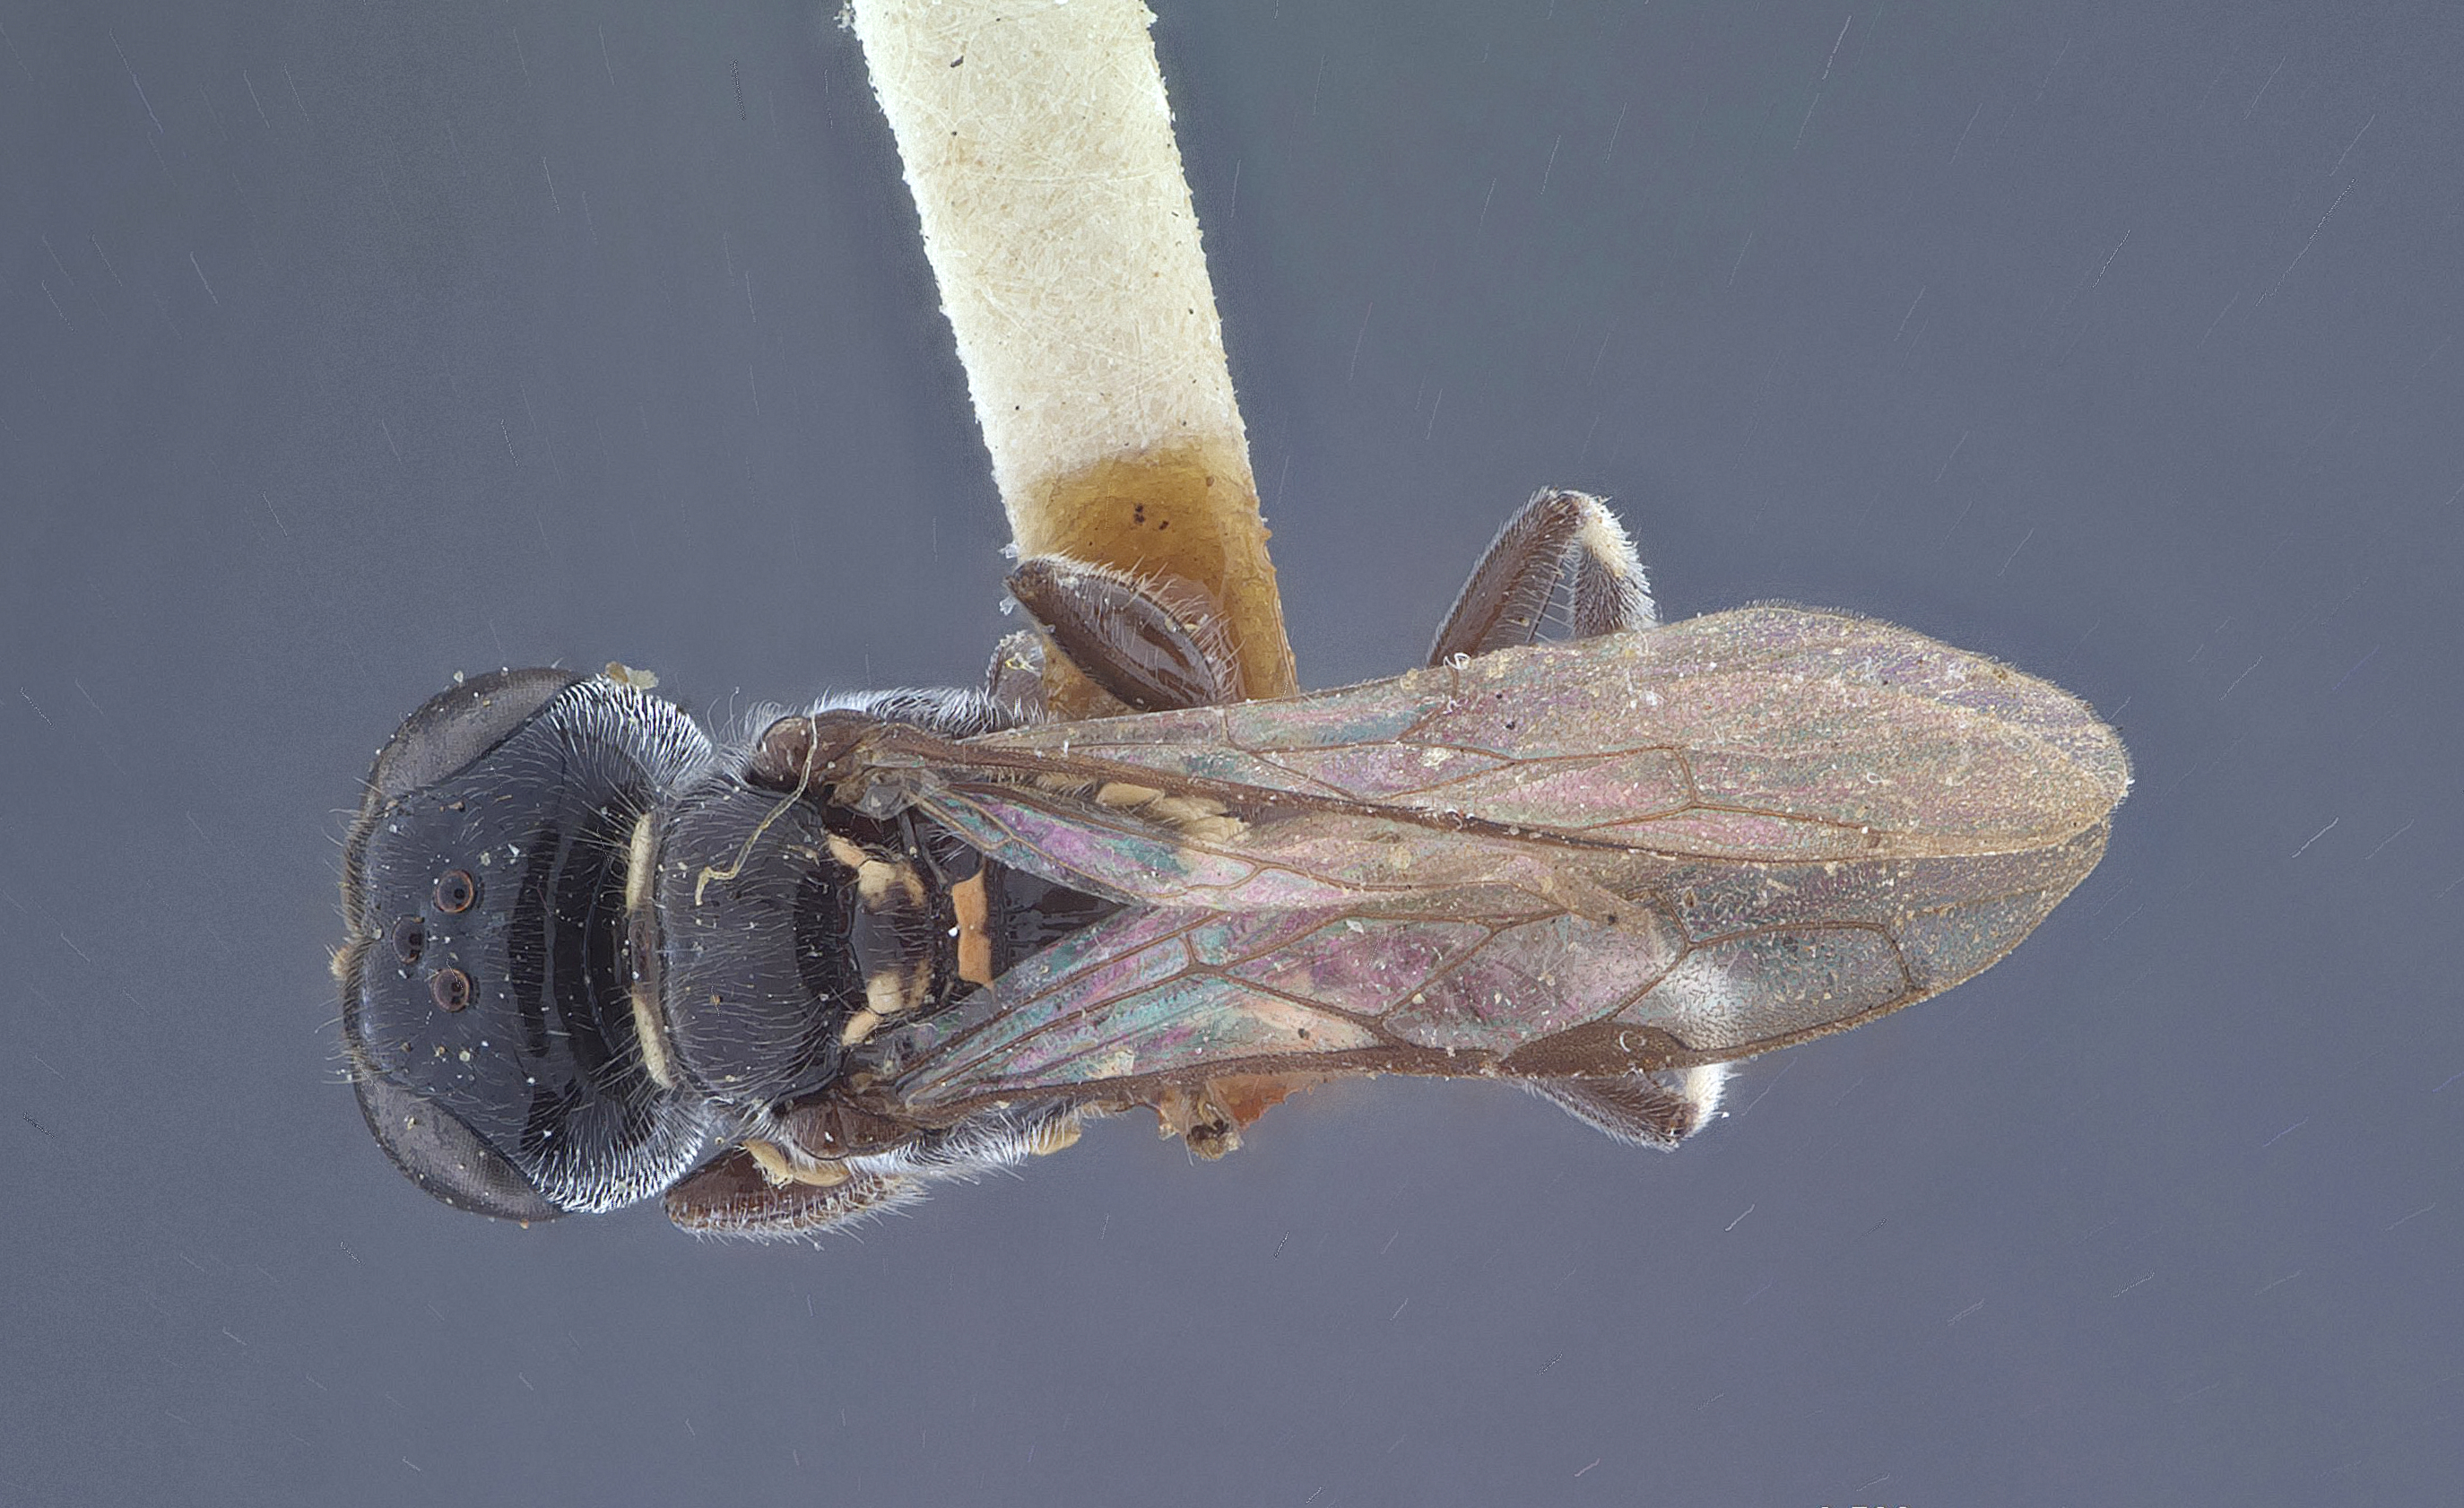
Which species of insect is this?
Eupiloides albocollaris
